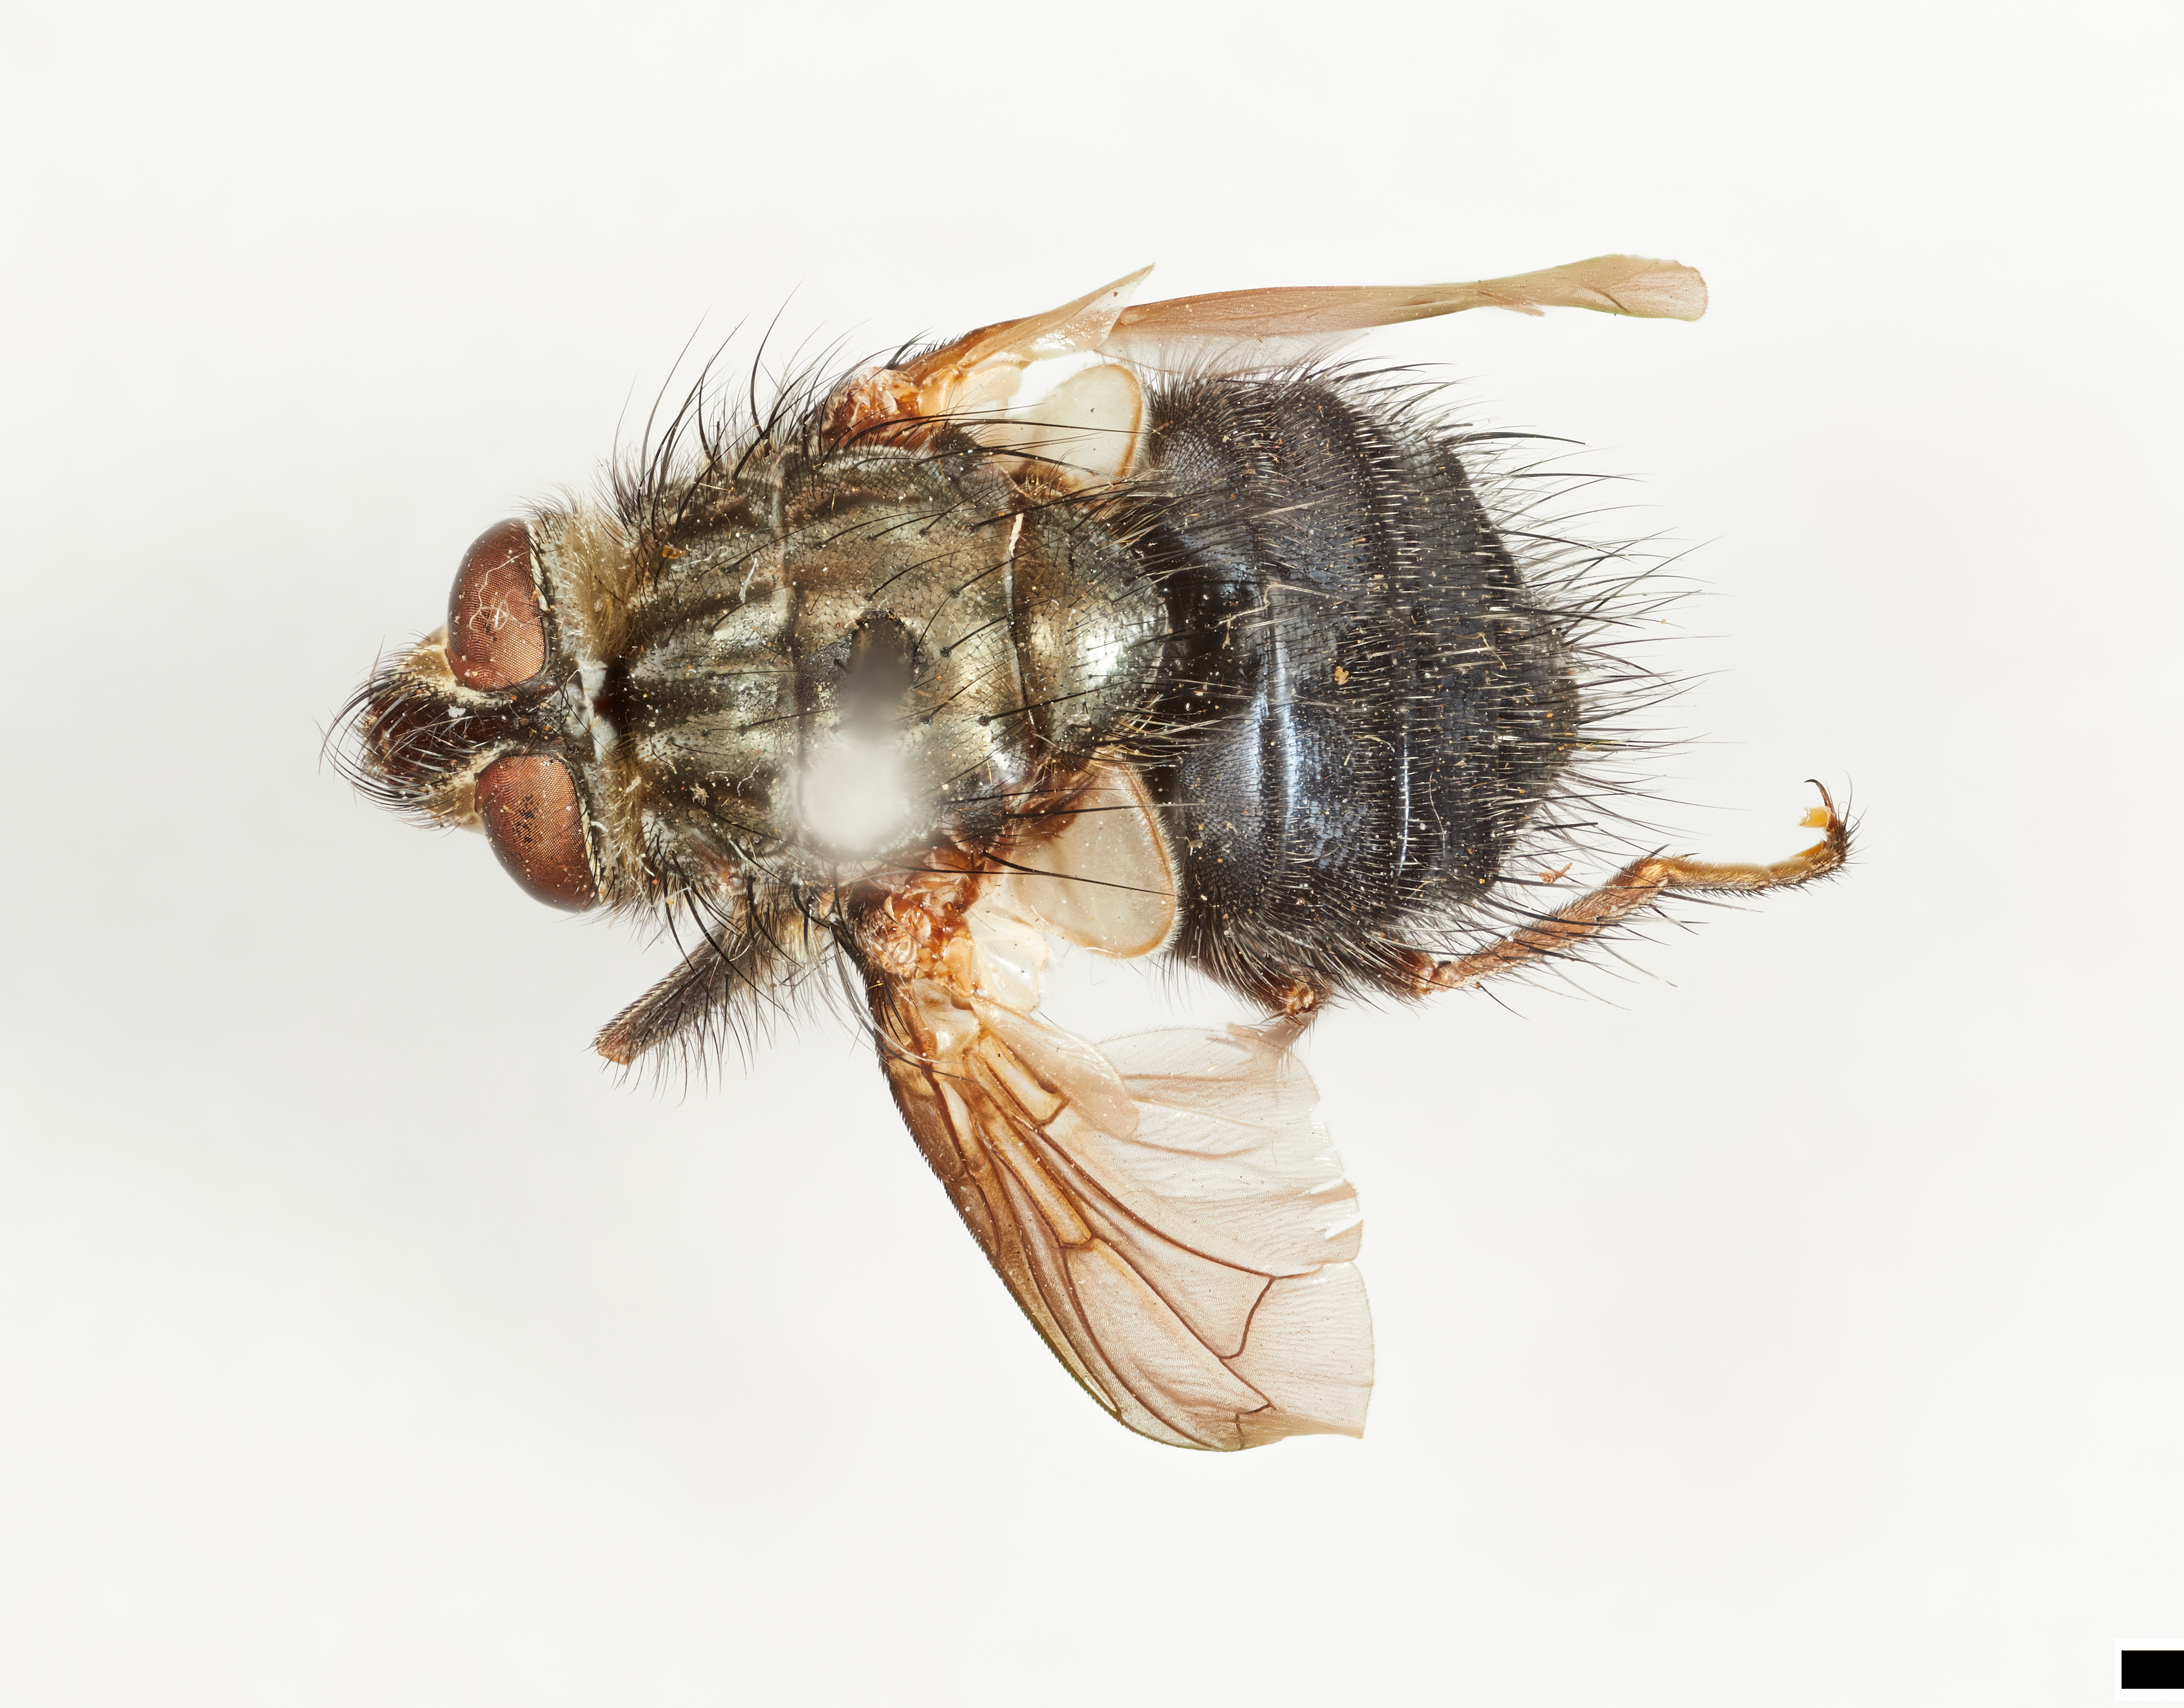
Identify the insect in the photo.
Psecacera tibialis
